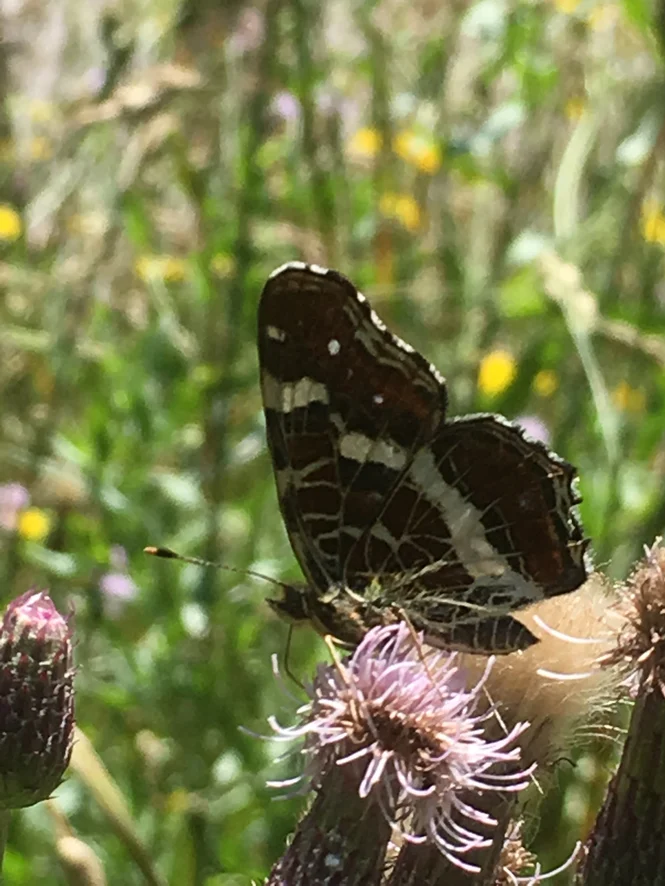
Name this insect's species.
Araschnia levana
